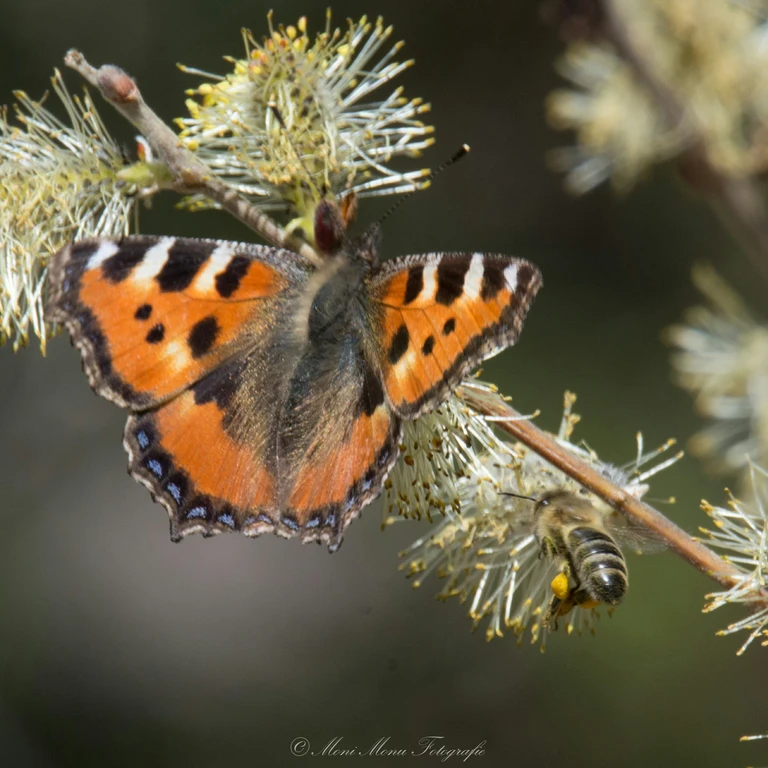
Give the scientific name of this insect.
Aglais urticae
